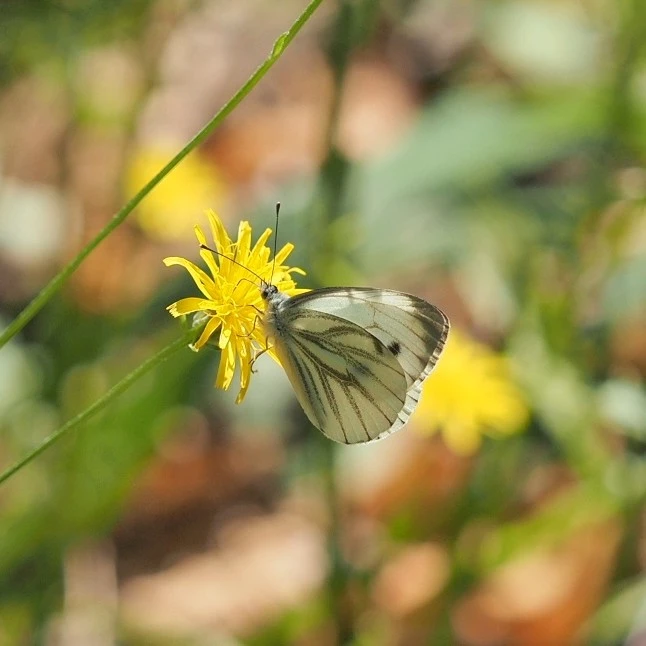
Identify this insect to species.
Pieris napi
